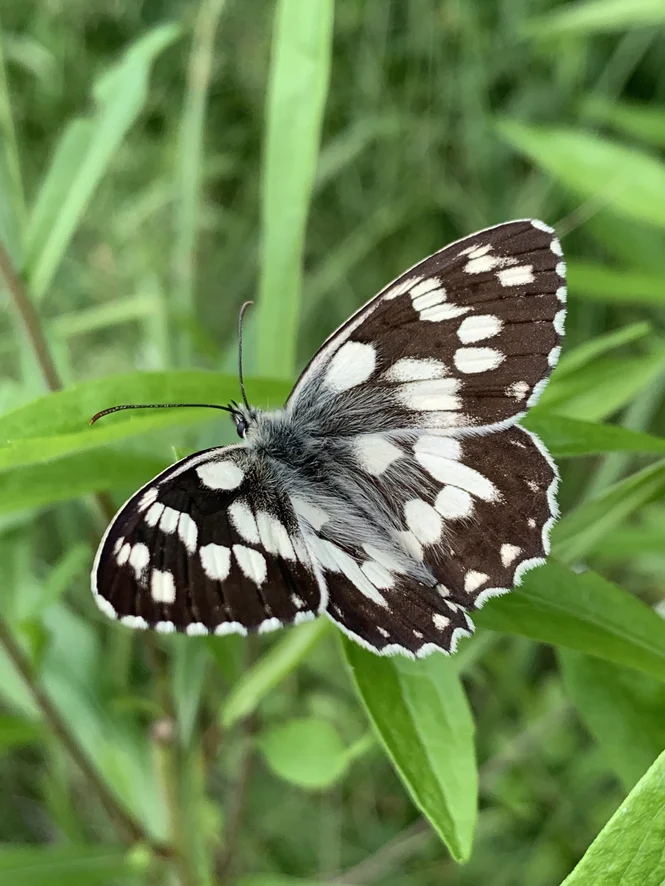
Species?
Melanargia galathea
